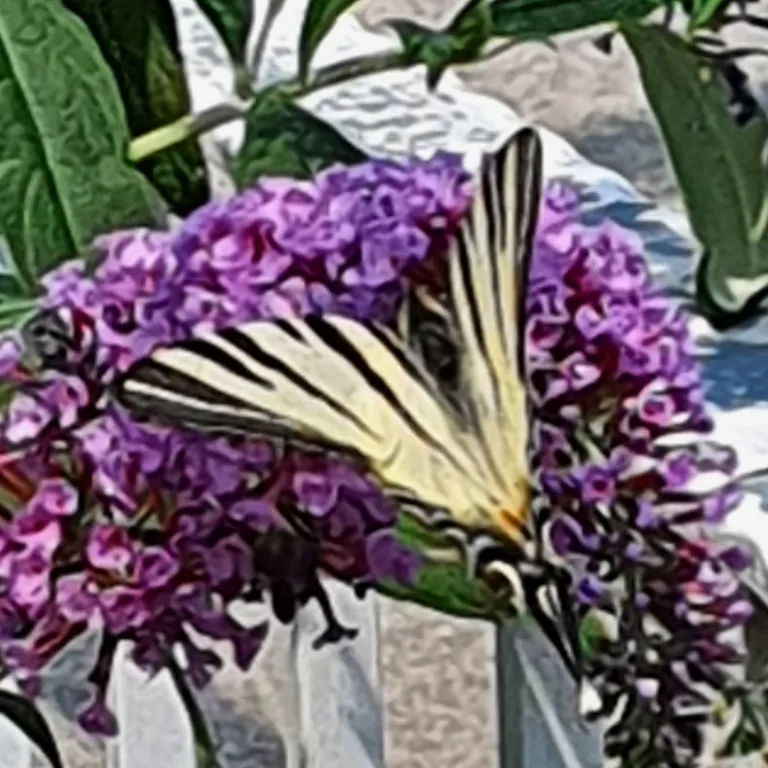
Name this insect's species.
Iphiclides podalirius
